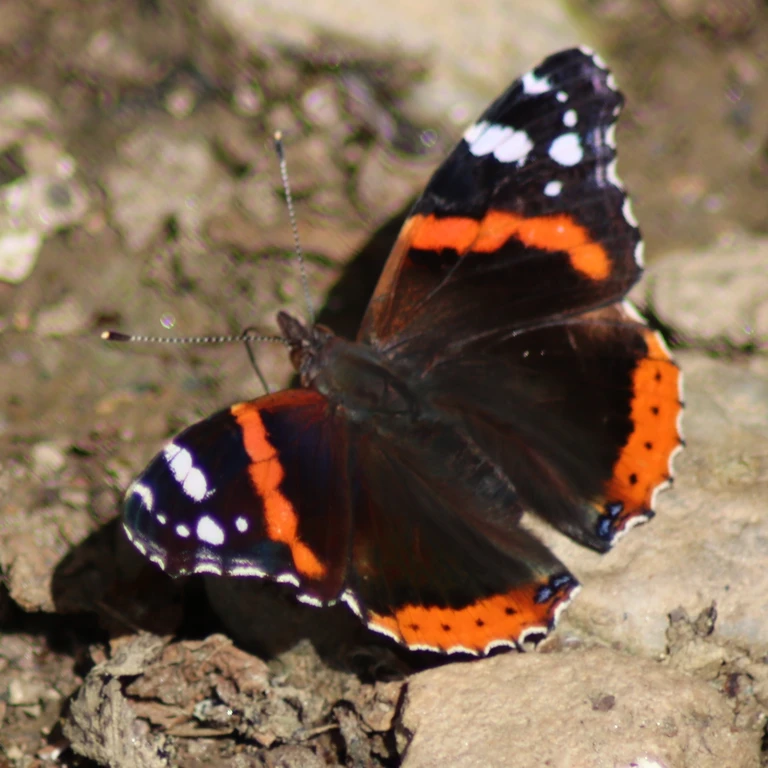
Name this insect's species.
Vanessa atalanta
